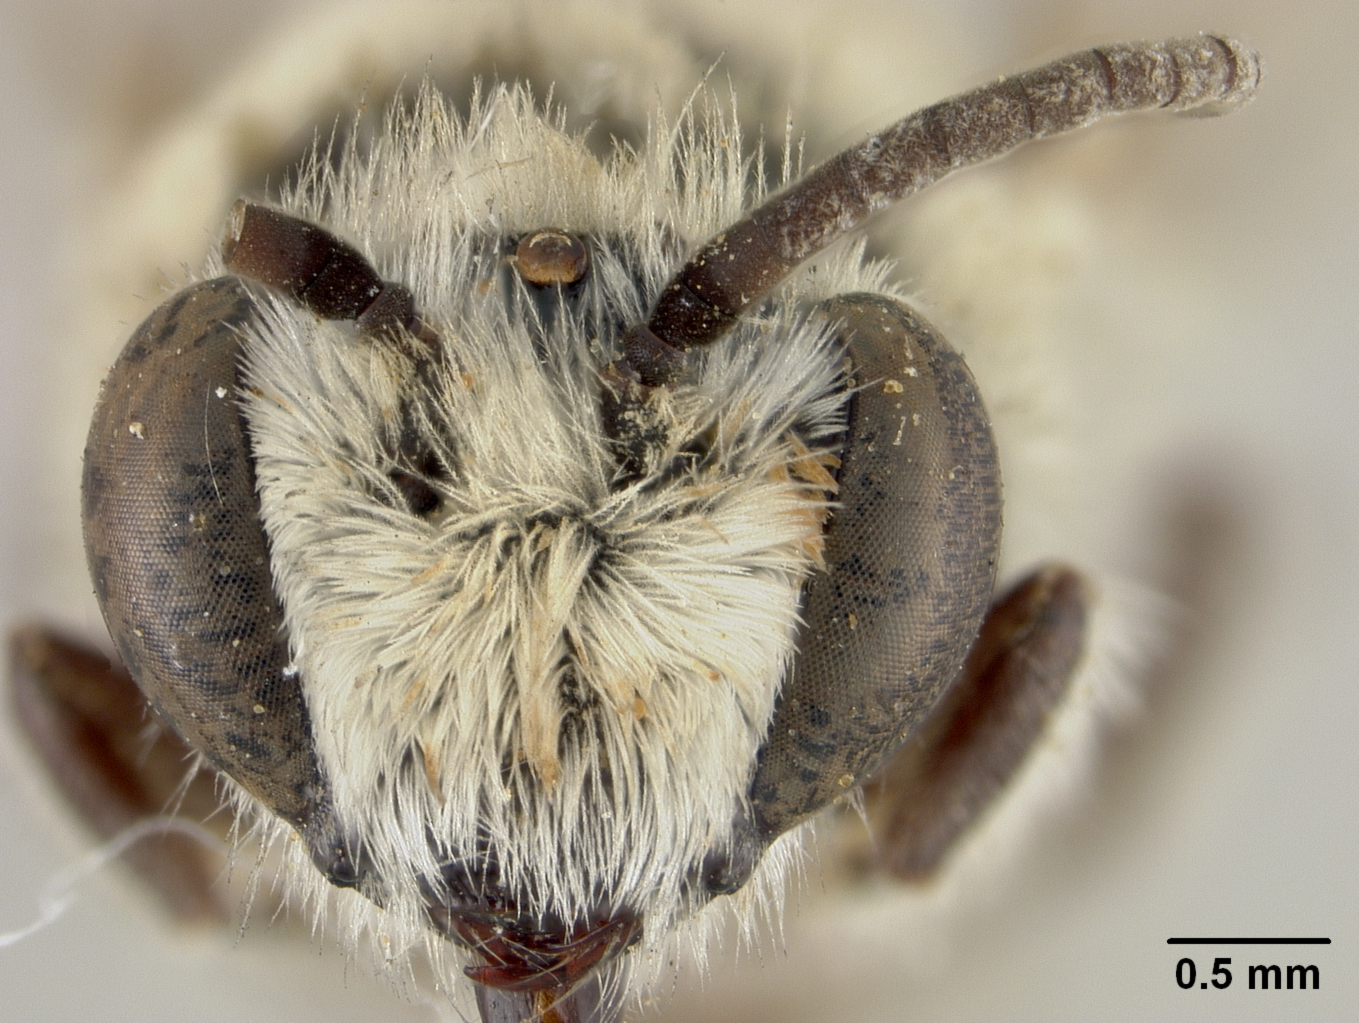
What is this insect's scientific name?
Colletes idoneus
